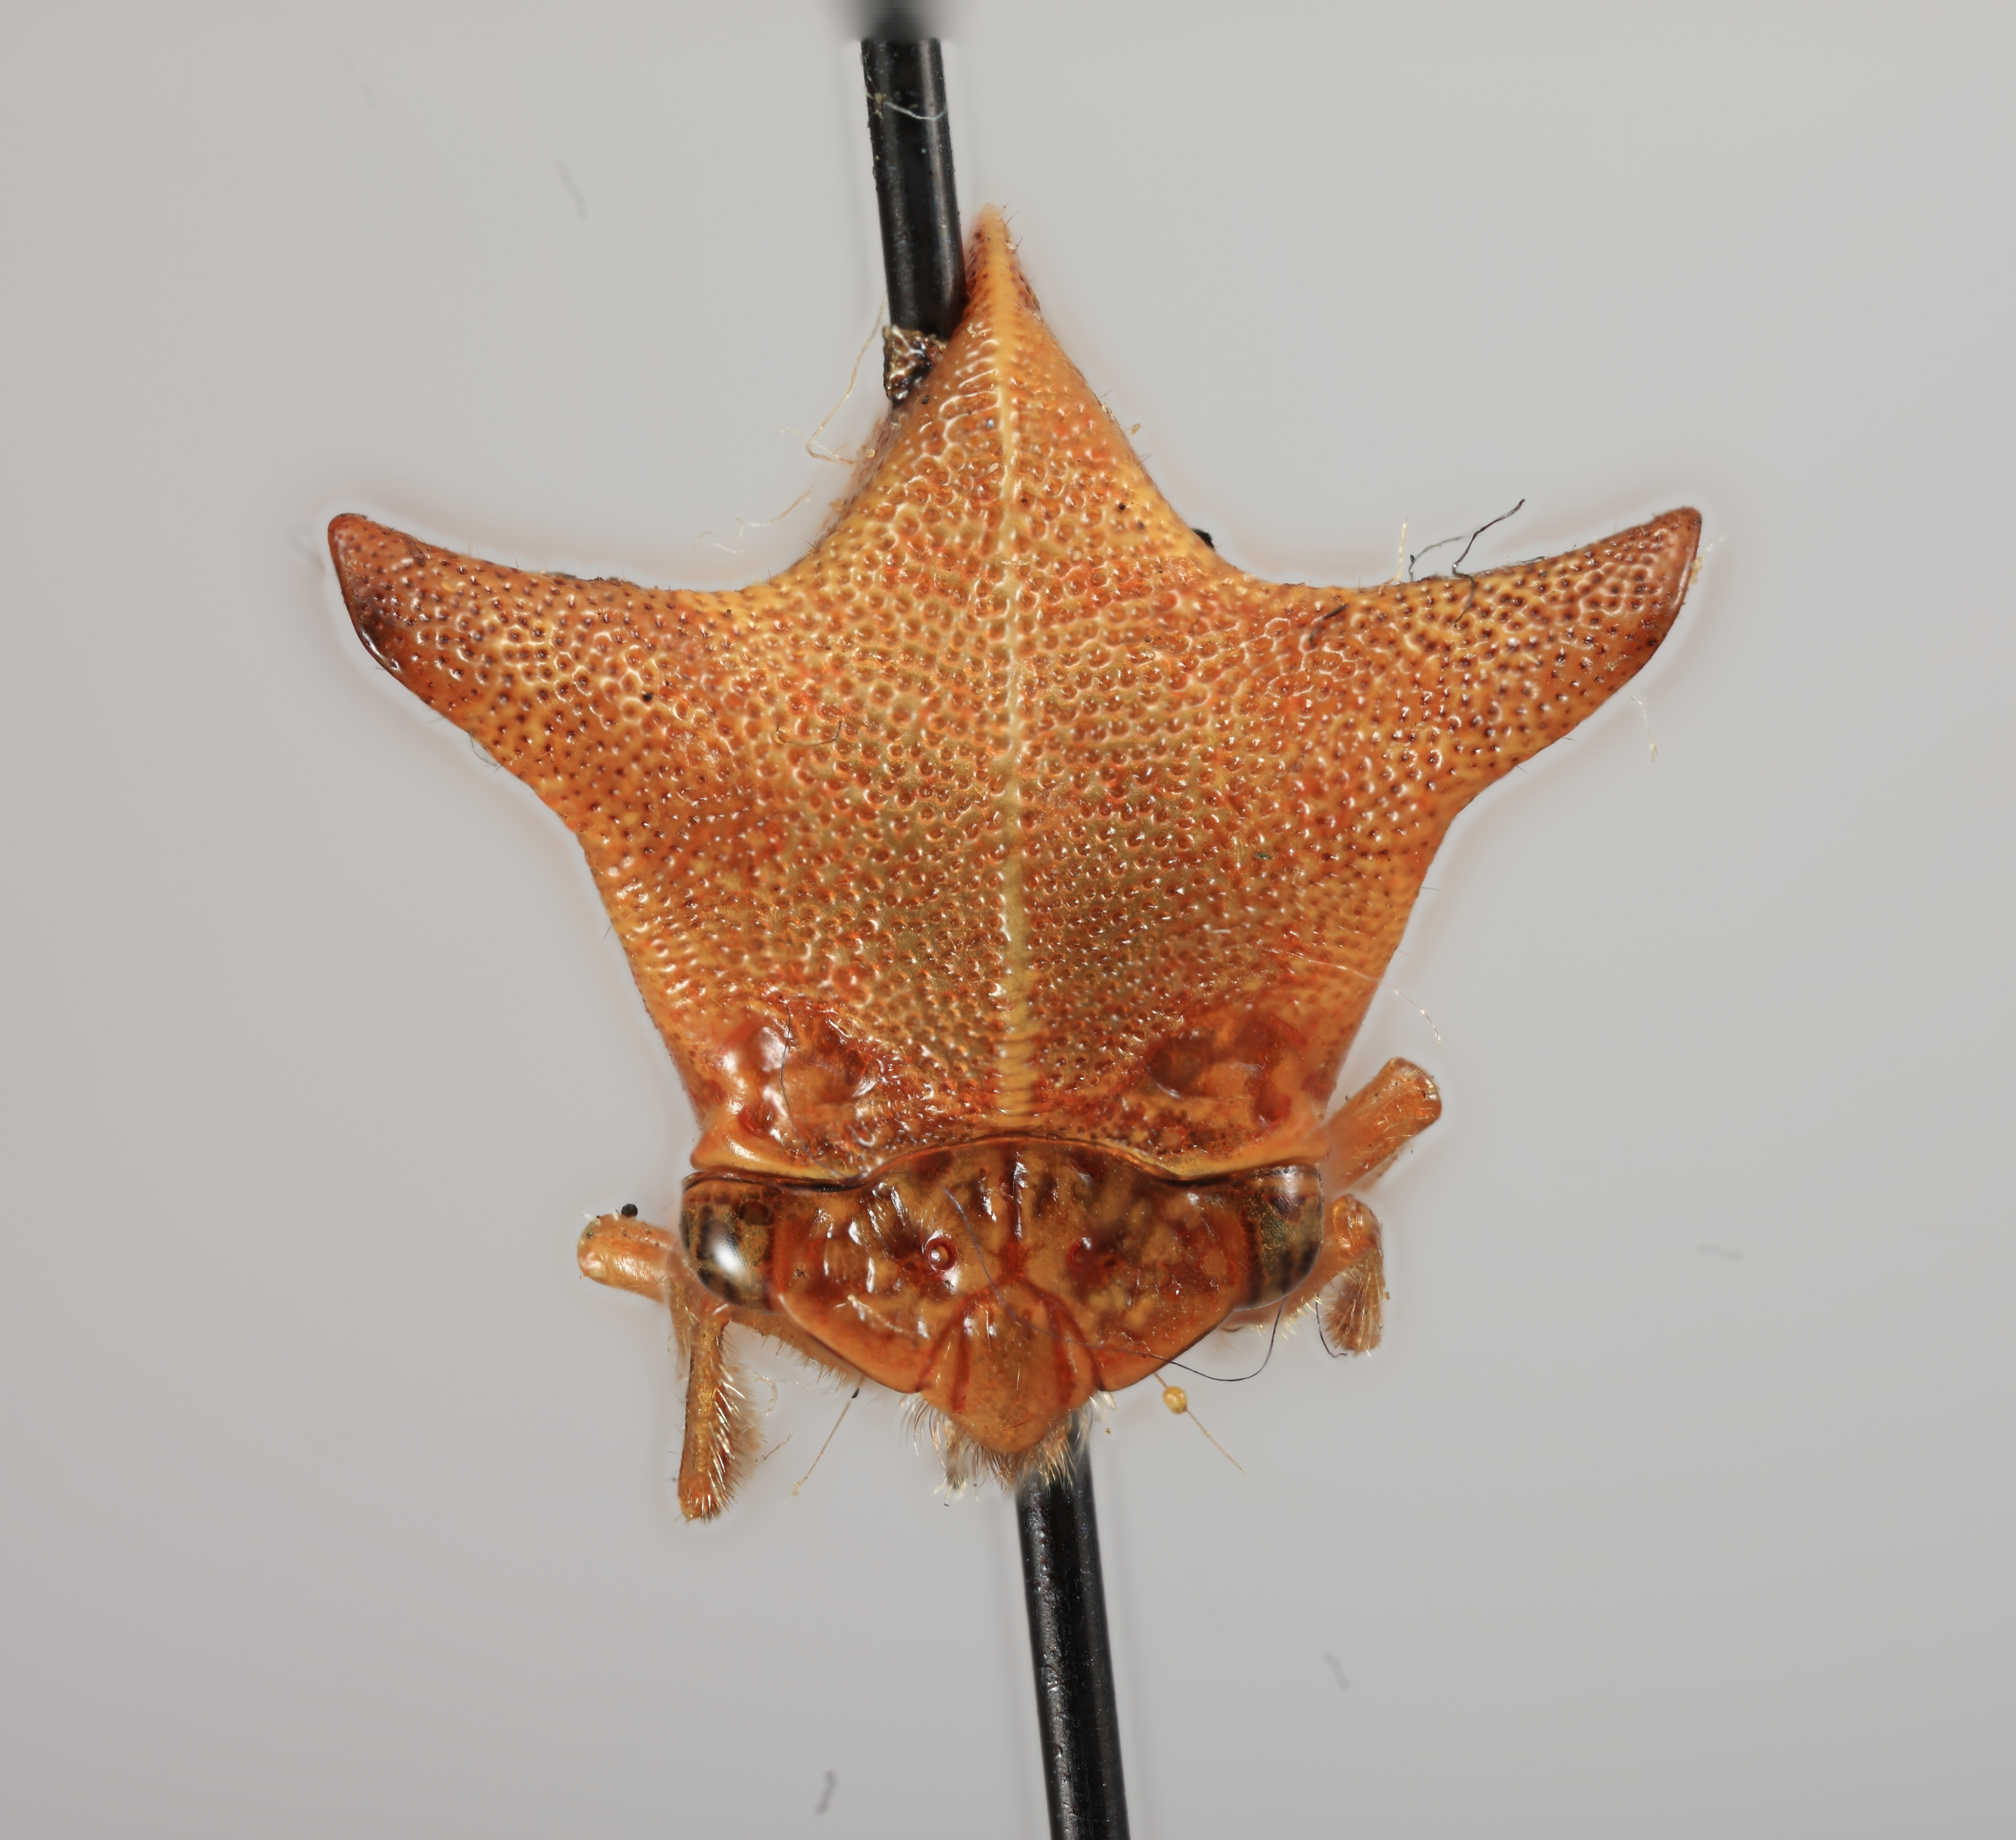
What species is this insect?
Ceresa mexicana
